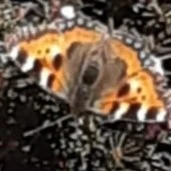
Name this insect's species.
Aglais urticae
